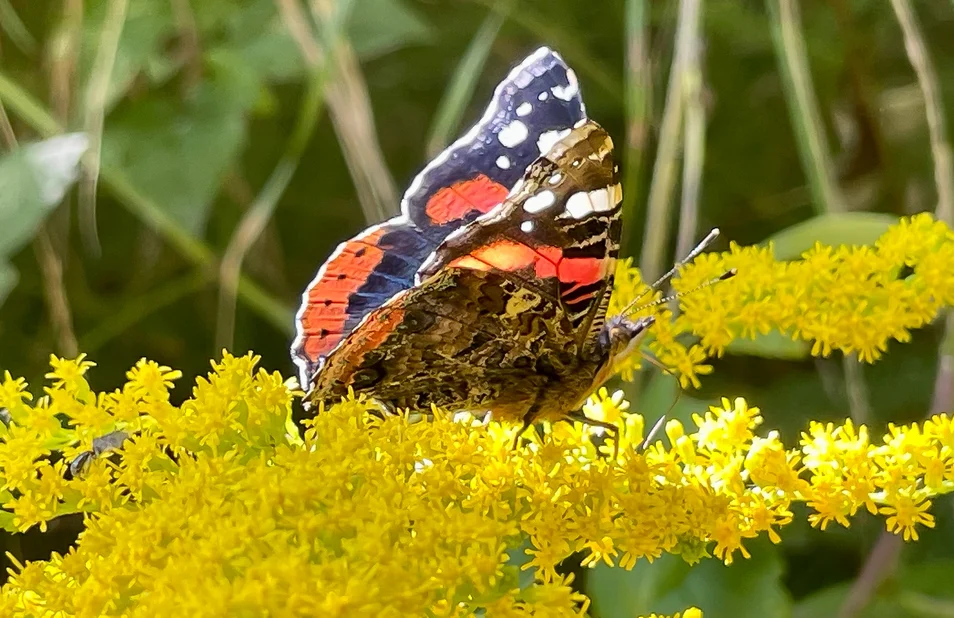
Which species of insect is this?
Vanessa atalanta
